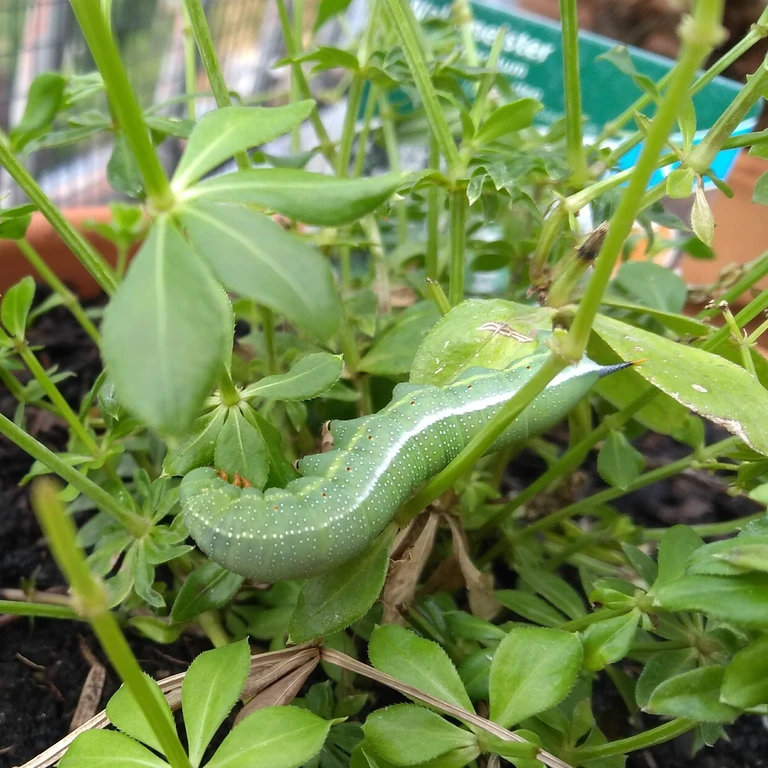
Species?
Macroglossum stellatarum
